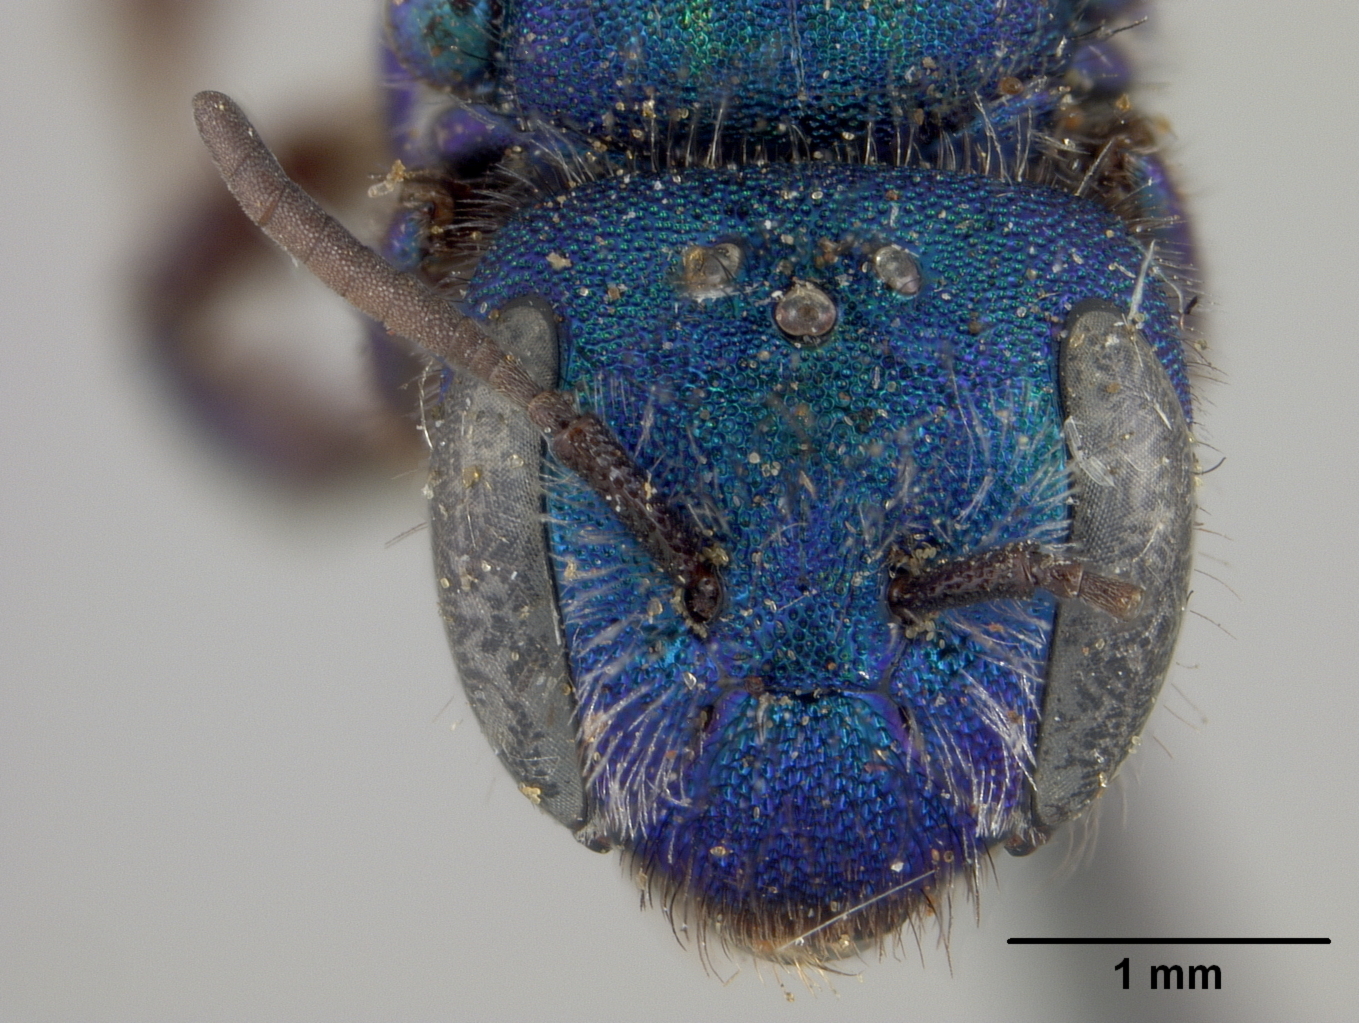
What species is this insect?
Osmia indeprensa
